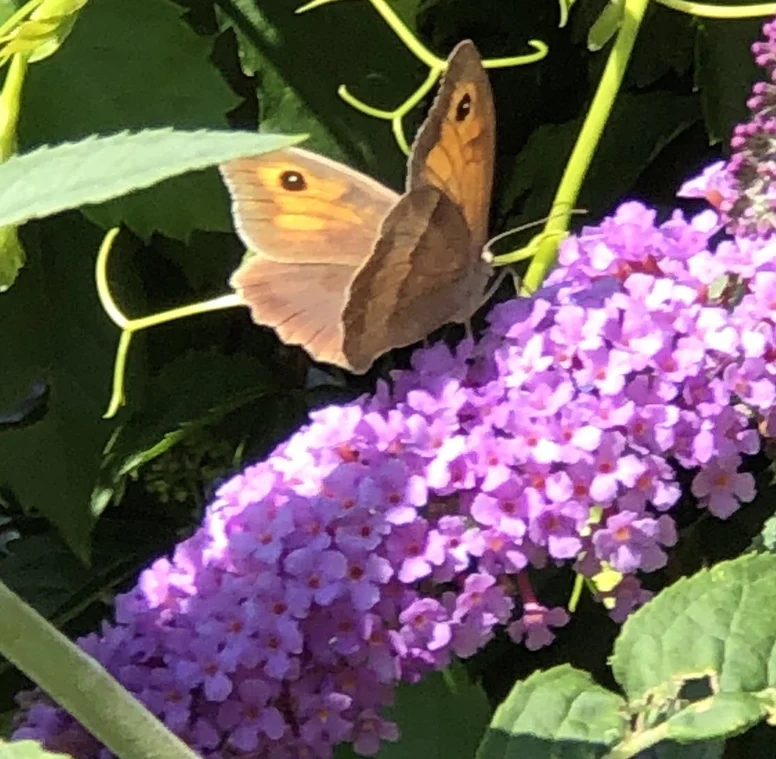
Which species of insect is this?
Maniola jurtina
